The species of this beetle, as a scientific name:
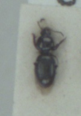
Dyschirius globosus
